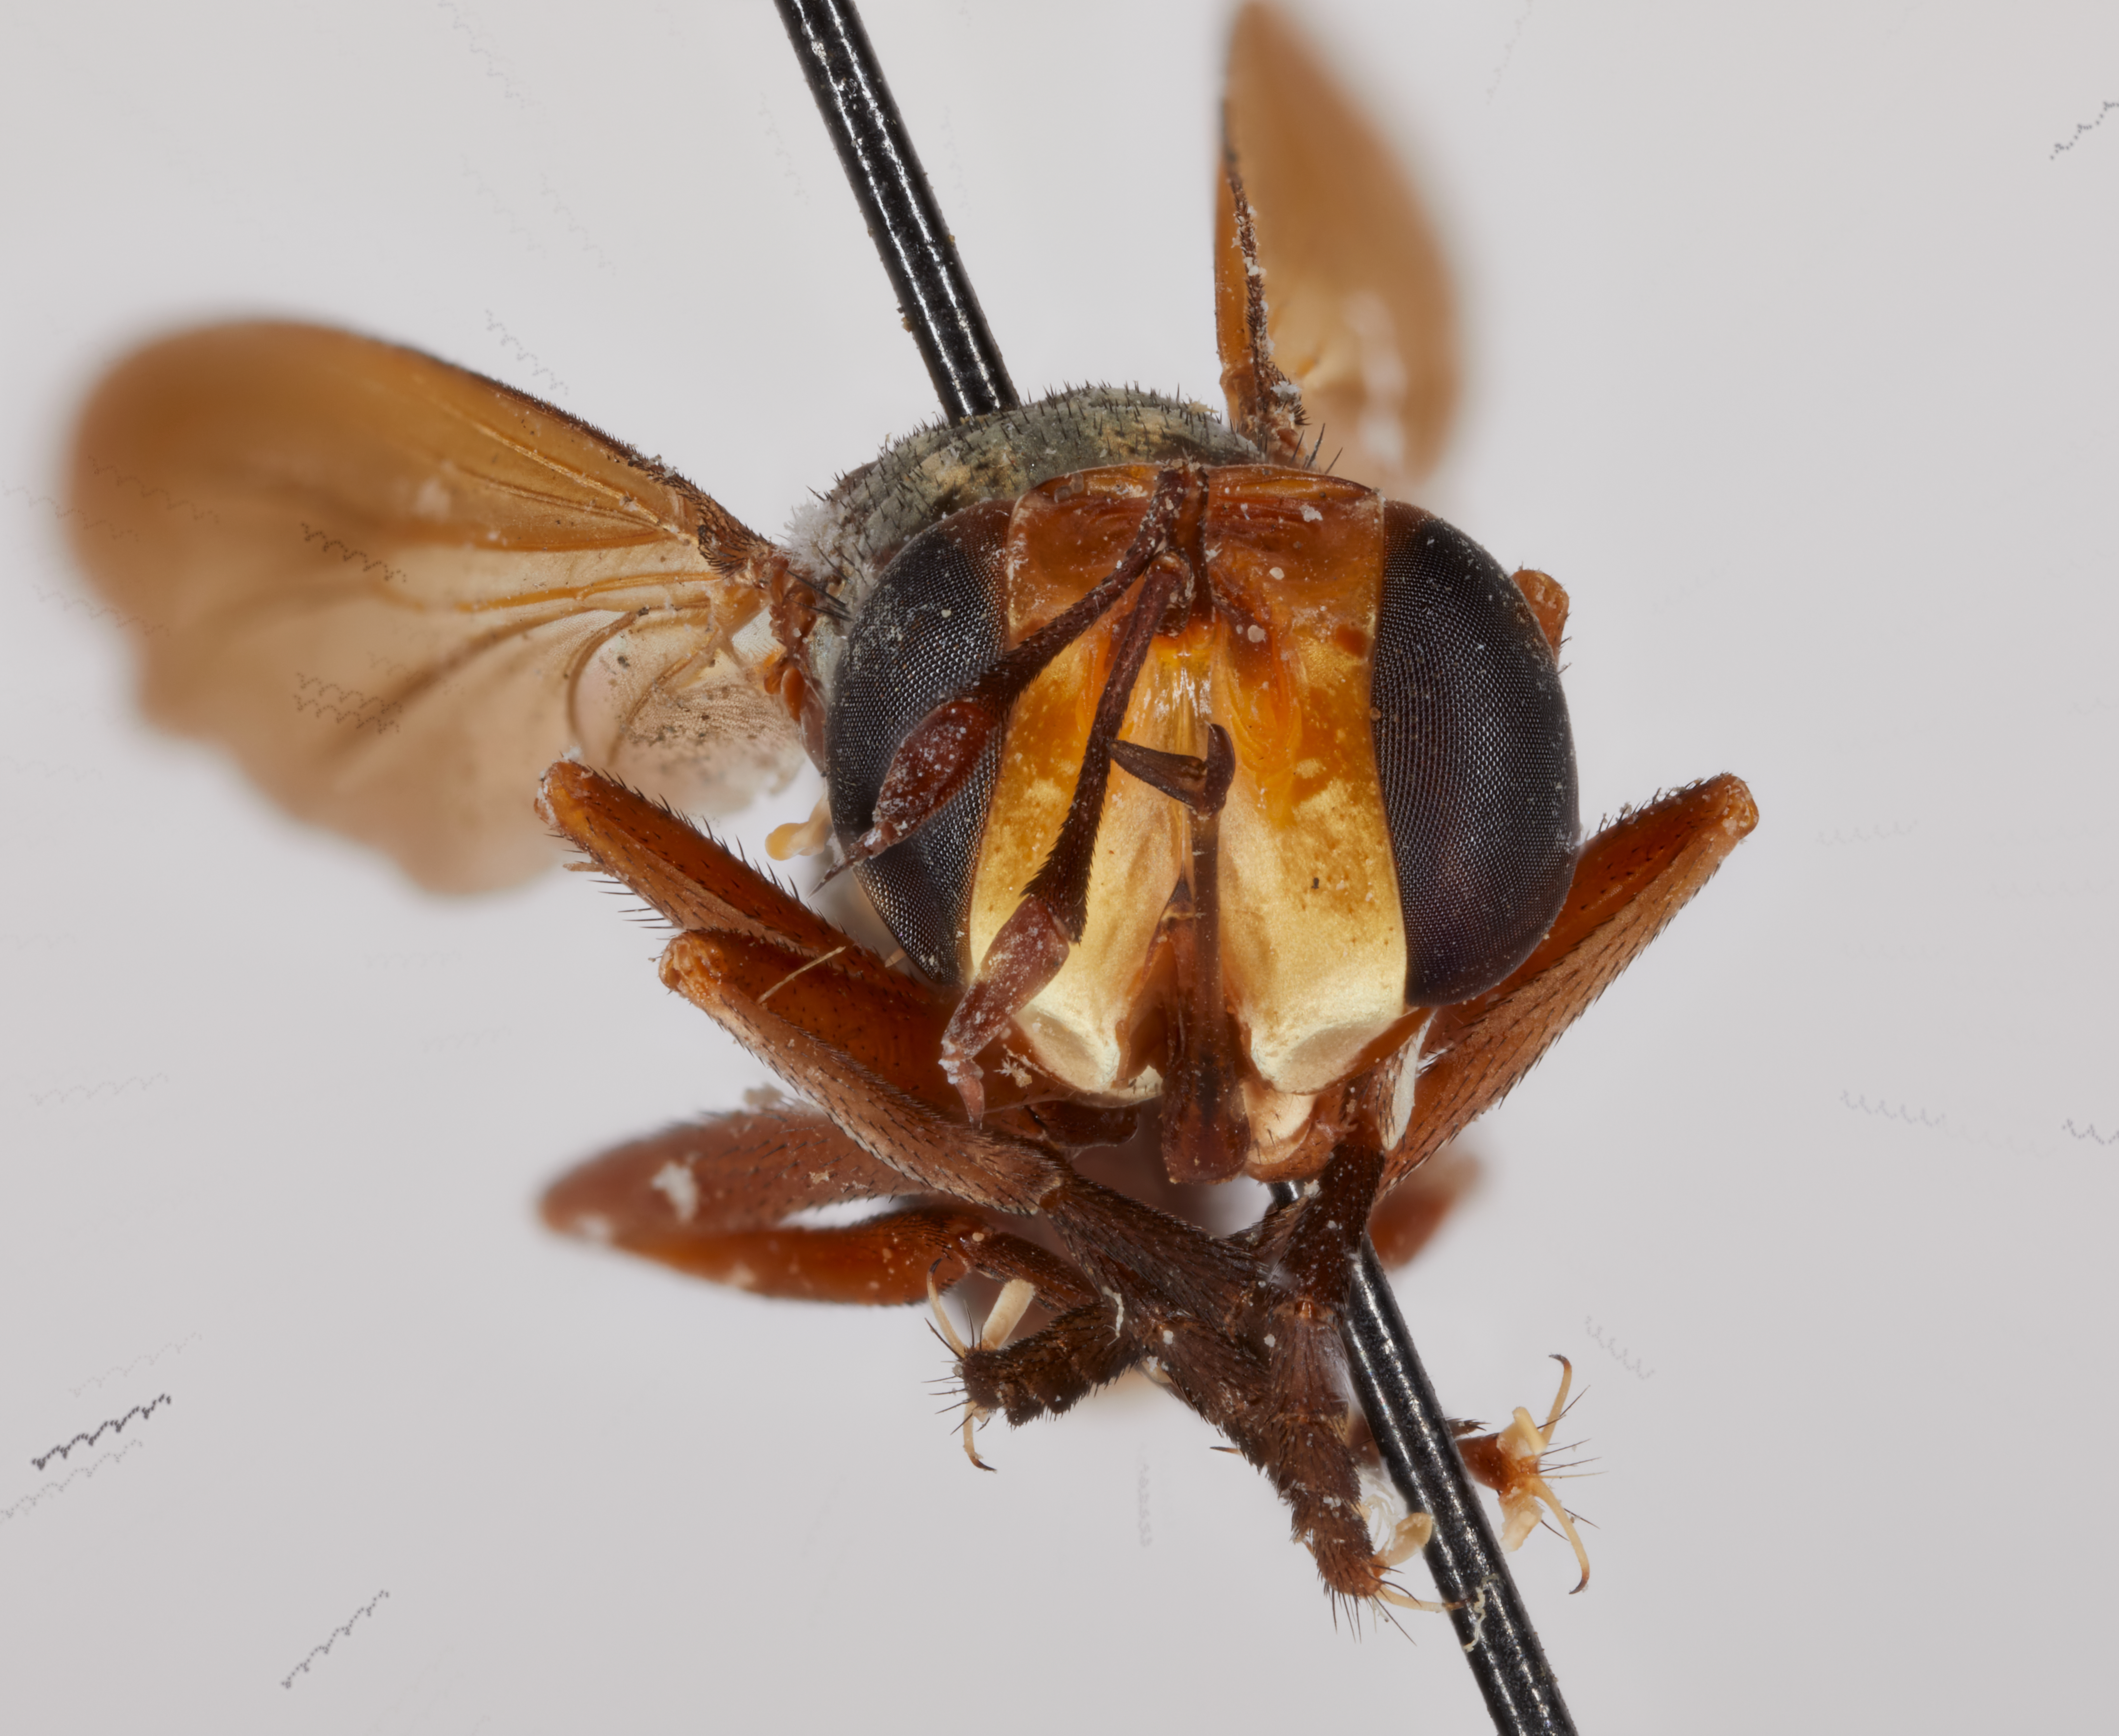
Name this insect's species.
Conops rufomaculatus
